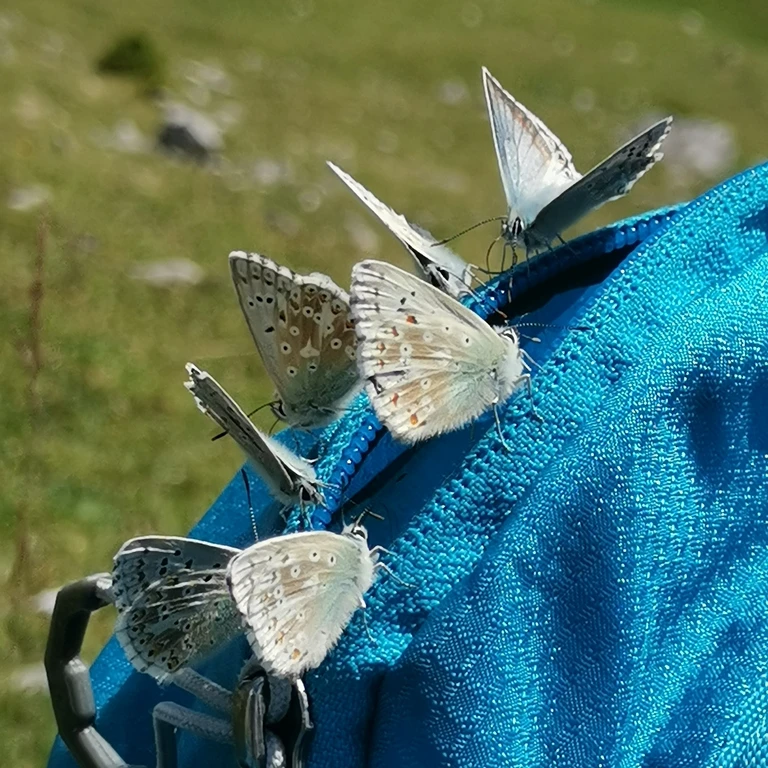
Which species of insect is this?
Lysandra coridon
